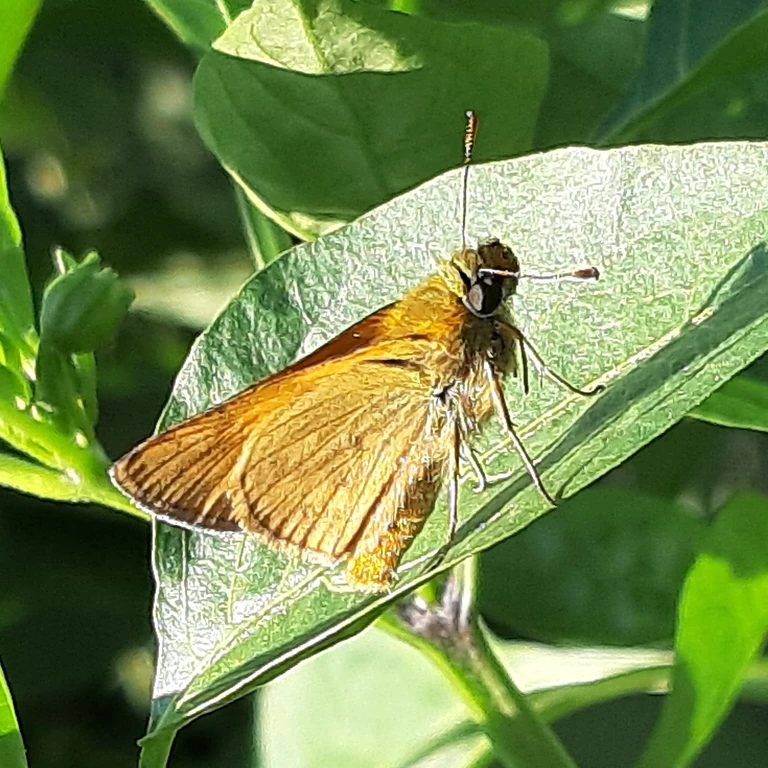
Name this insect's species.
Ochlodes sylvanus (also Ochlodes venata)
